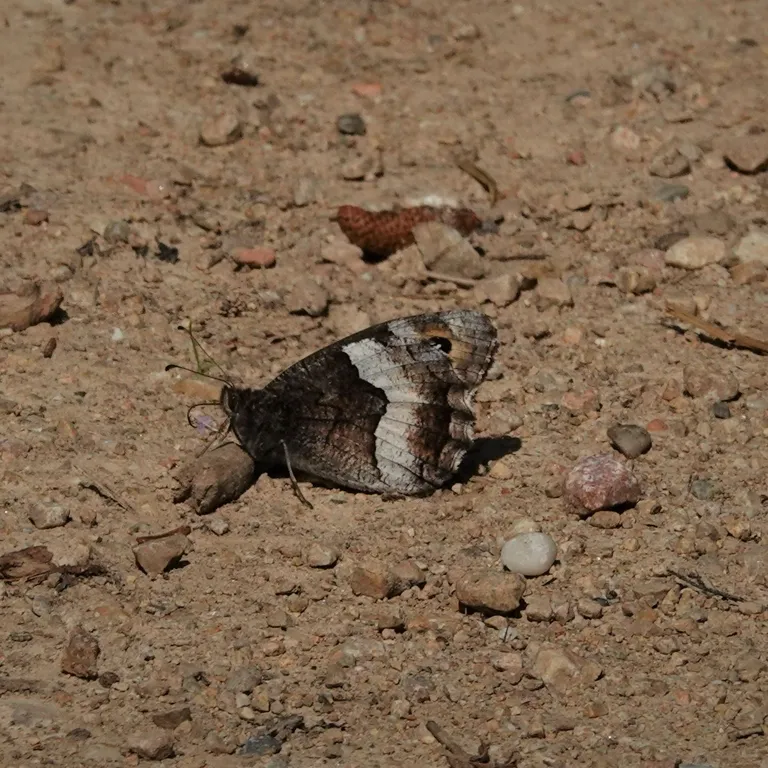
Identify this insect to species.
Hipparchia alcyone
